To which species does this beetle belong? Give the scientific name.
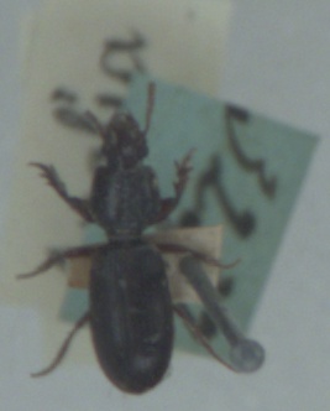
Clivina collaris
